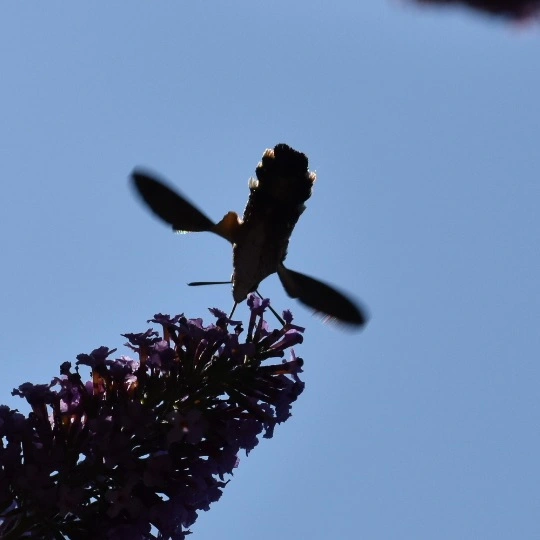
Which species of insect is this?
Macroglossum stellatarum
